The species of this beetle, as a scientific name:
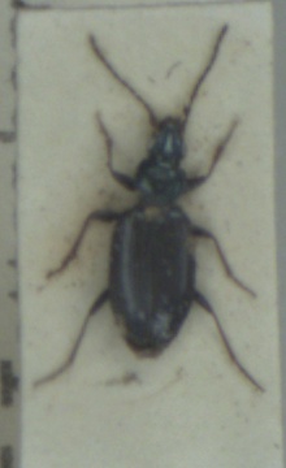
Bembidion atrocaeruleum
